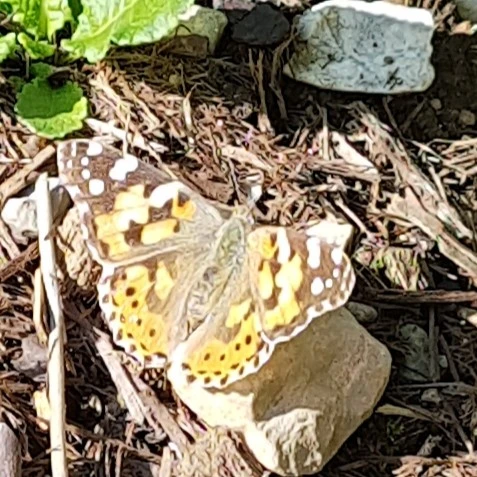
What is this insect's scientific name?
Vanessa cardui
